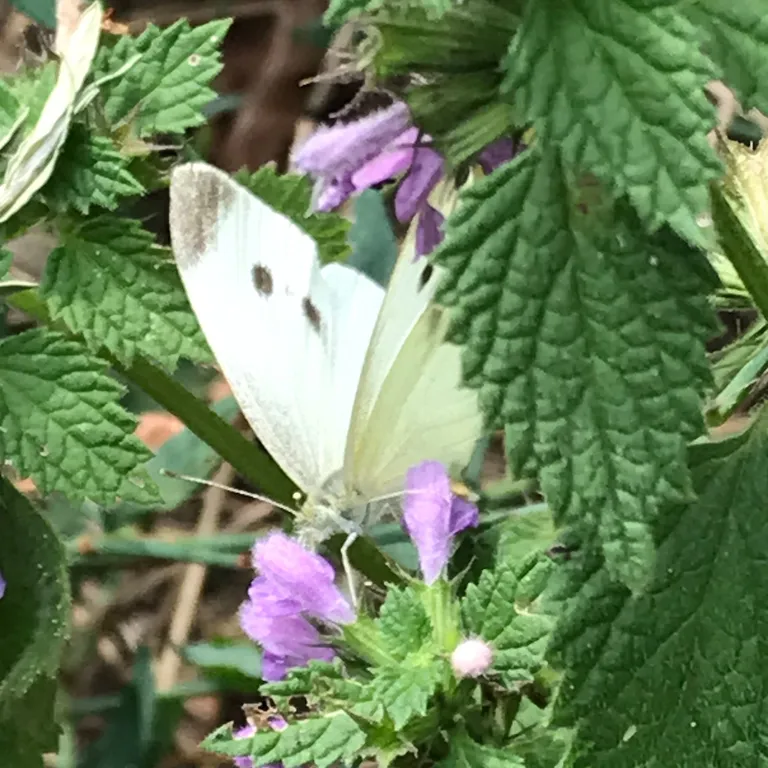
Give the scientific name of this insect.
Pieris rapae
